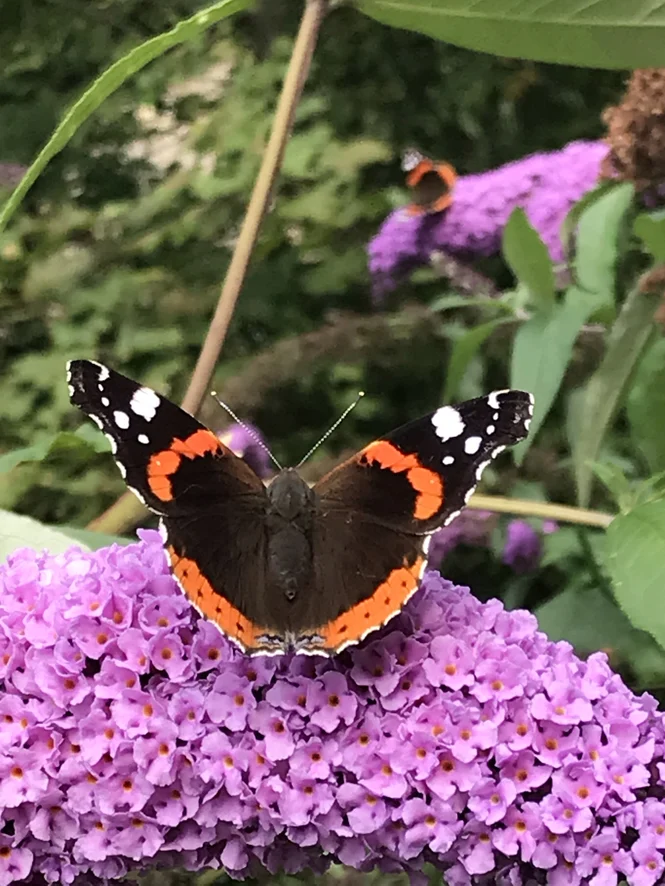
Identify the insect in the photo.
Vanessa atalanta
